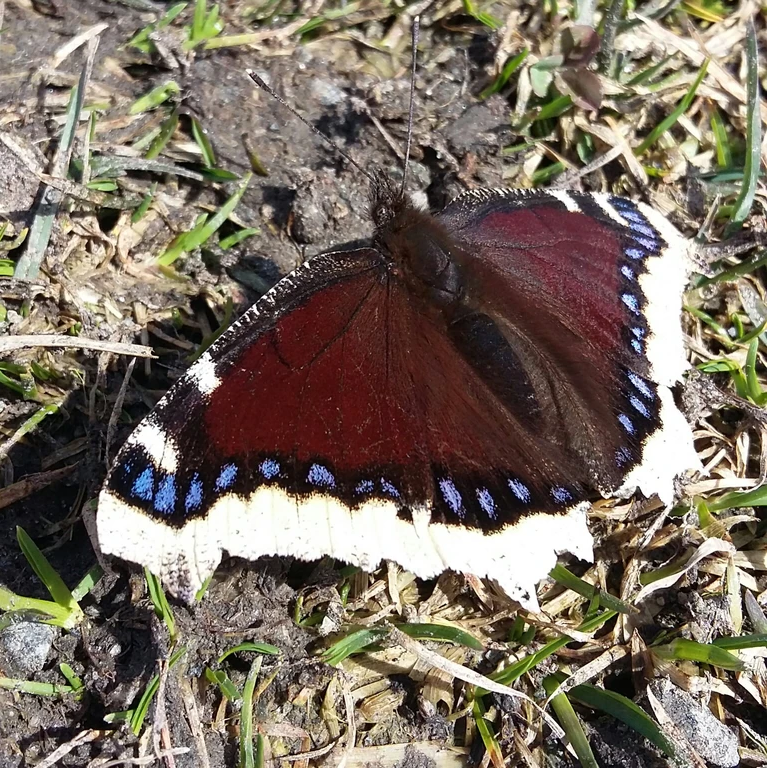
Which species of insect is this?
Nymphalis antiopa
